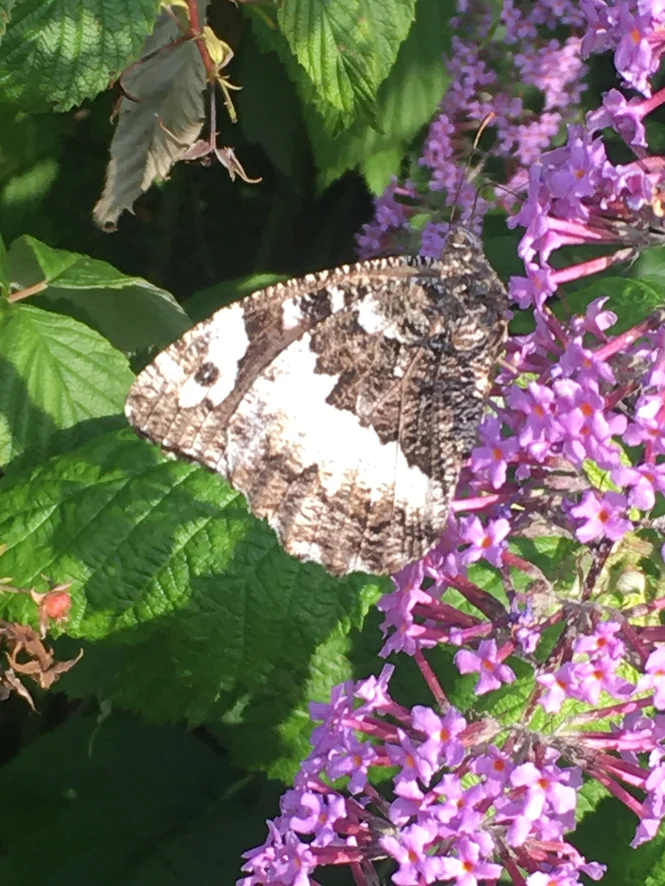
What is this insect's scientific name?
Brintesia circe
